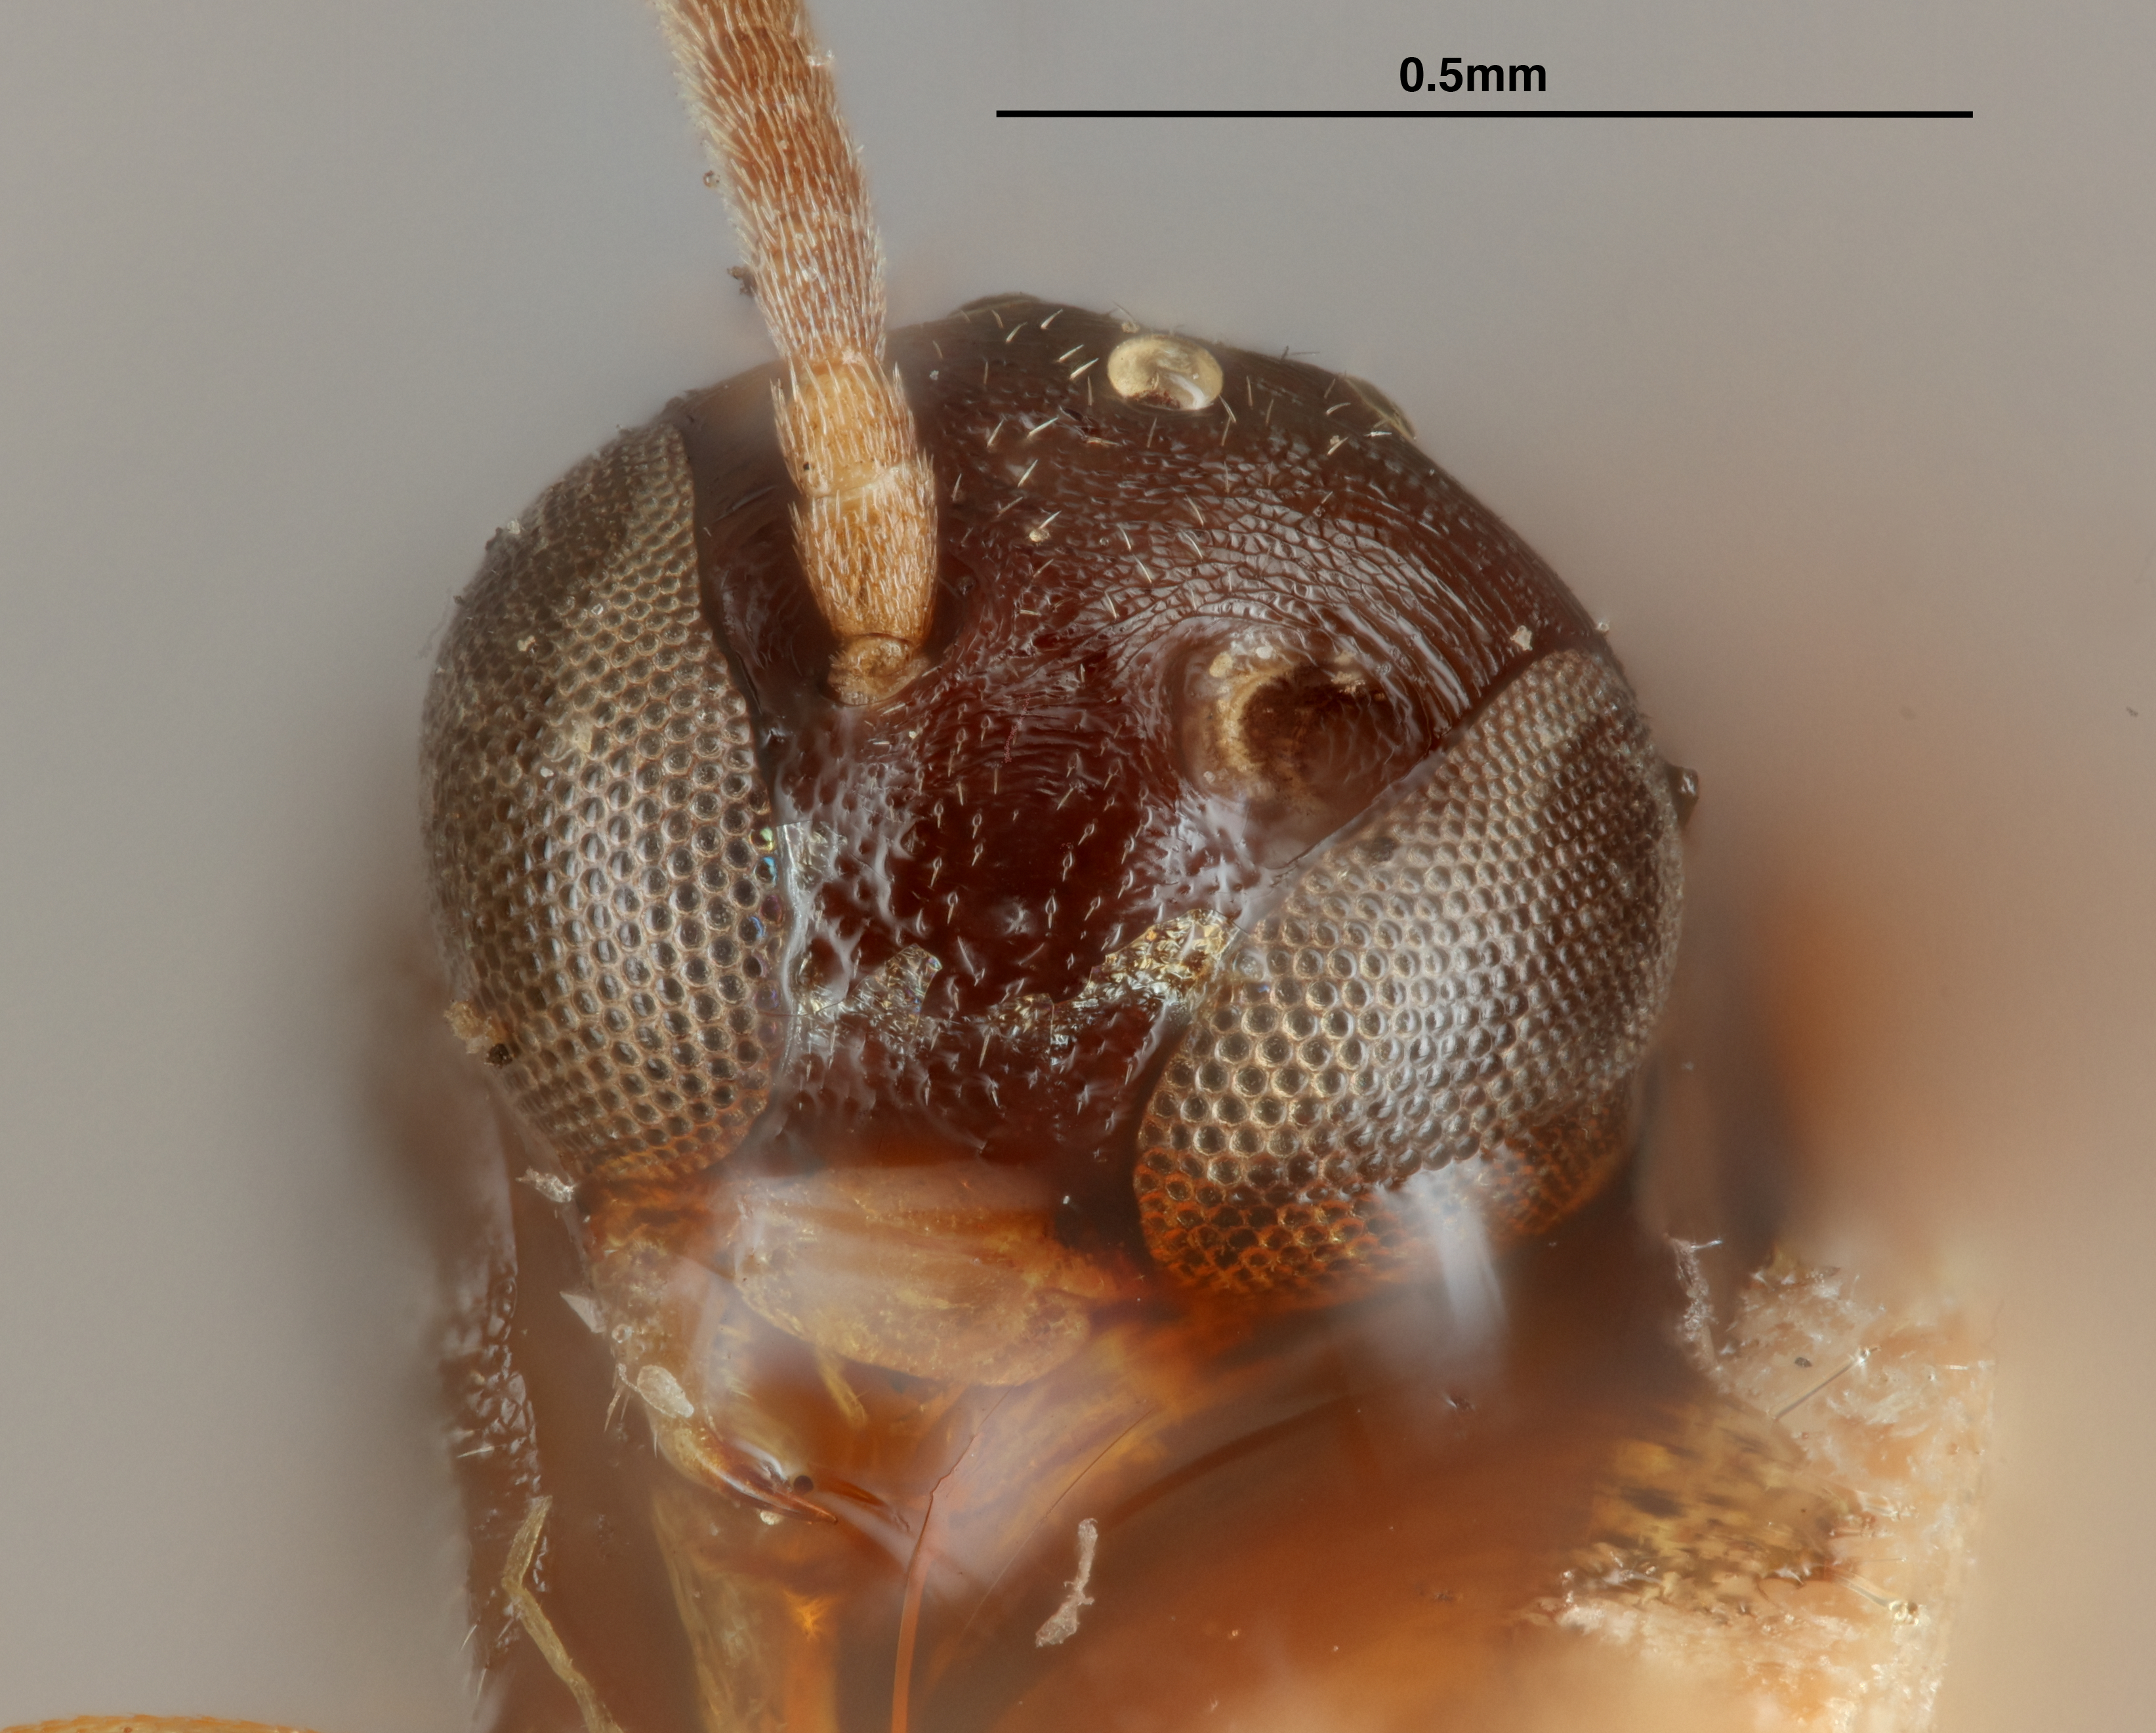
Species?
Elasmosoma vigilans
